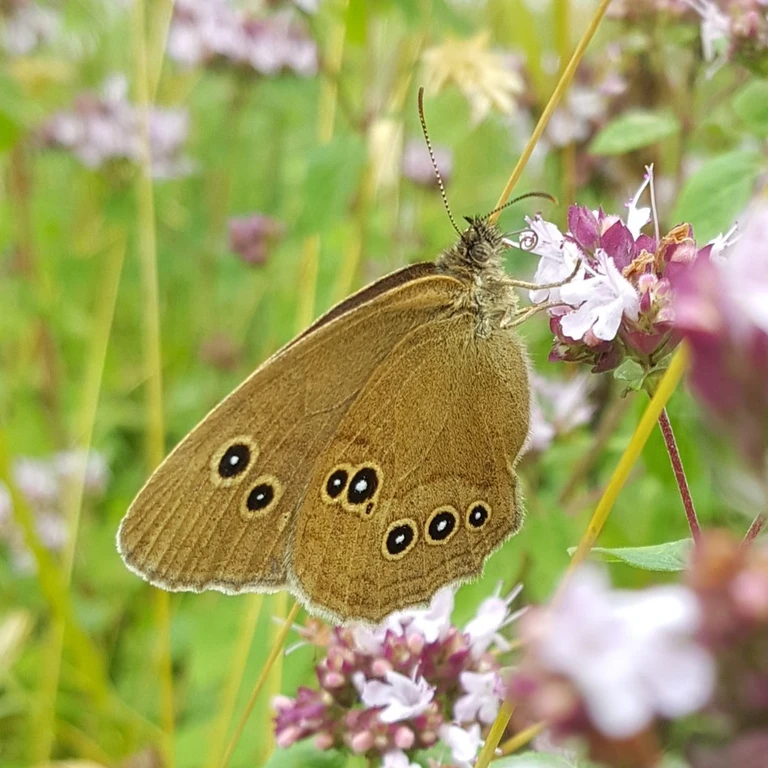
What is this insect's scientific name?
Aphantopus hyperantus
